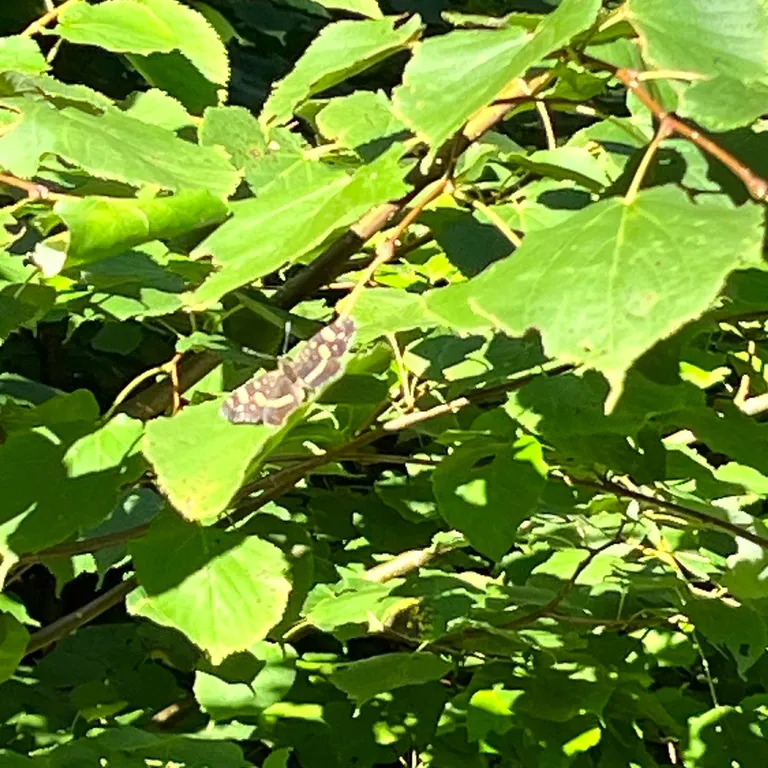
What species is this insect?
Araschnia levana
